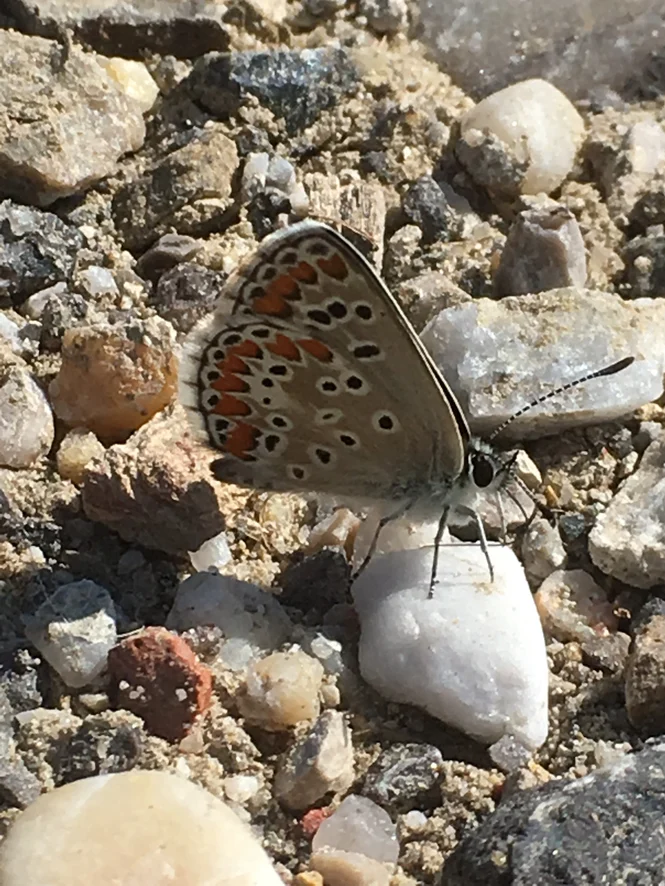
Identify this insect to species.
Aricia agestis/artaxerxes
